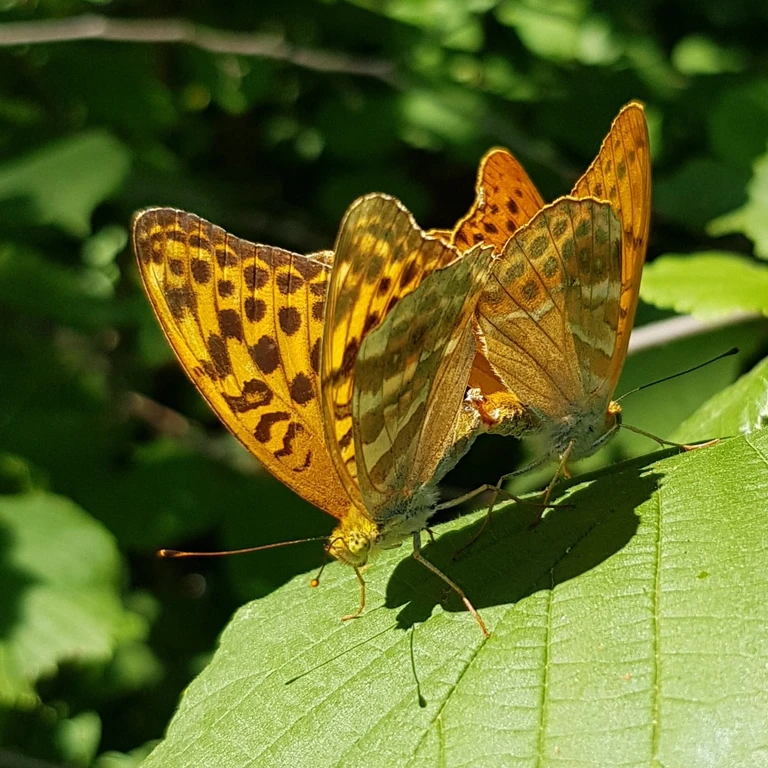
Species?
Argynnis paphia
